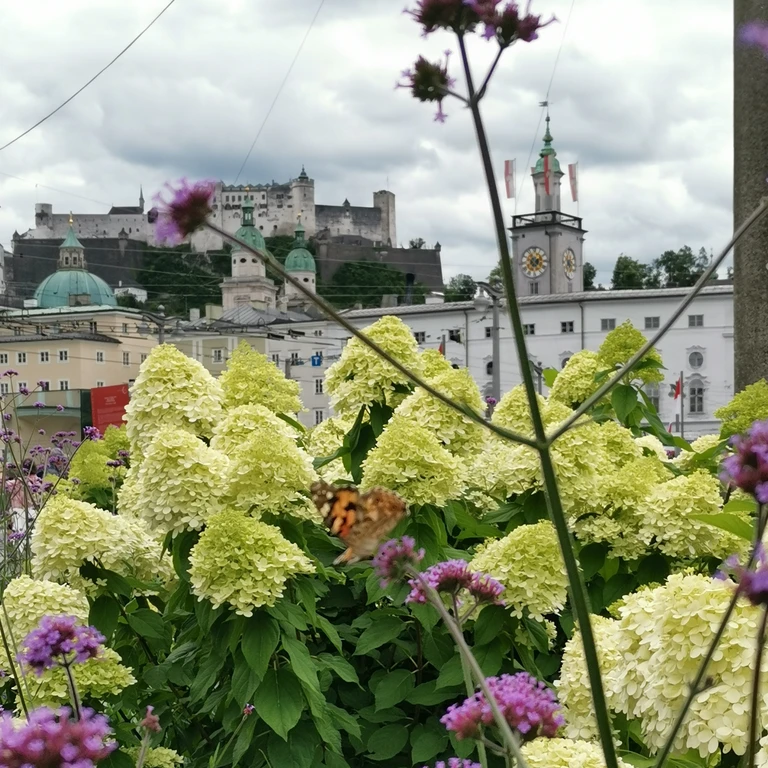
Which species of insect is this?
Vanessa cardui
